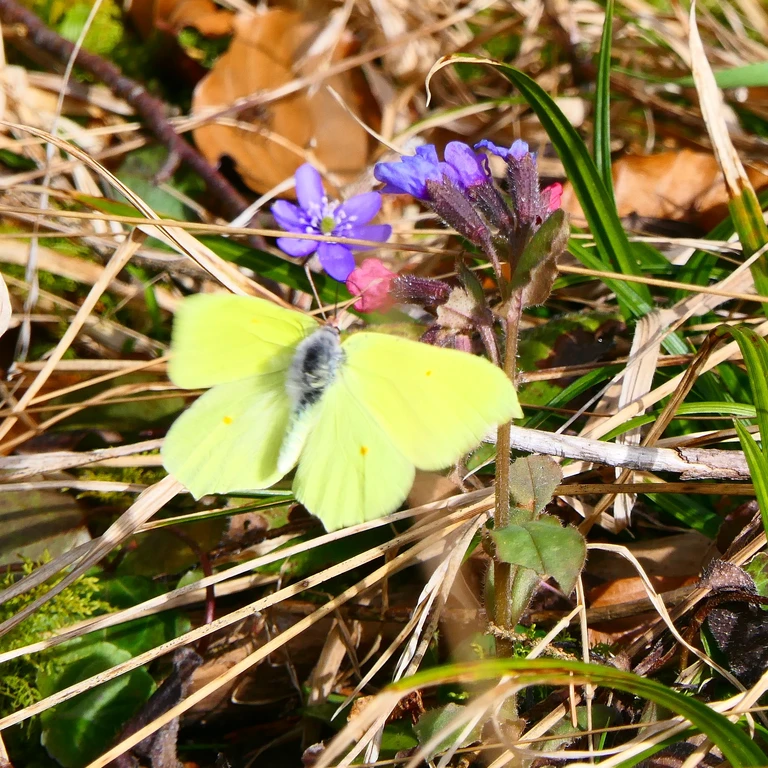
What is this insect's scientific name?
Gonepteryx rhamni
